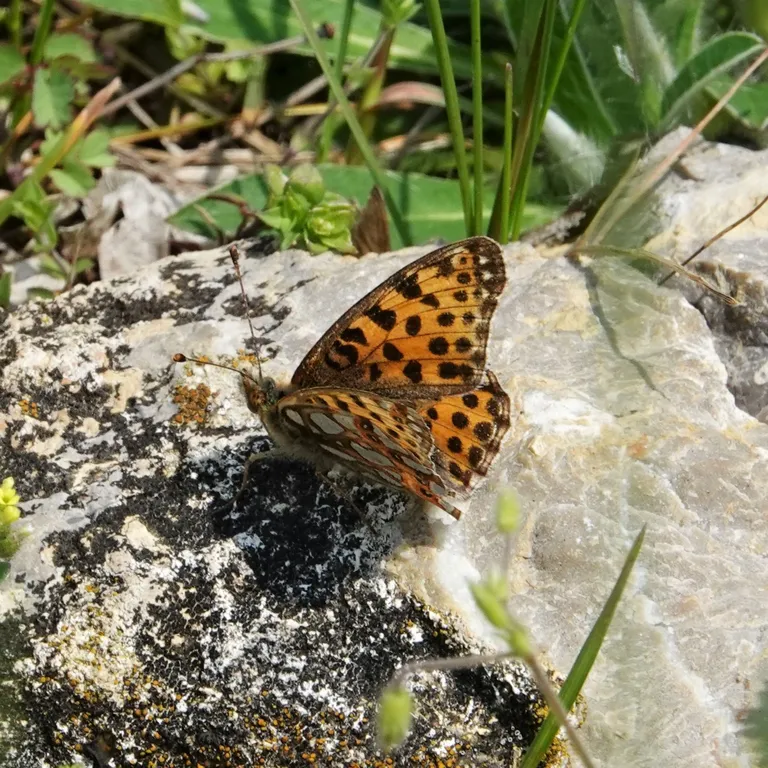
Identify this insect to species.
Issoria lathonia
